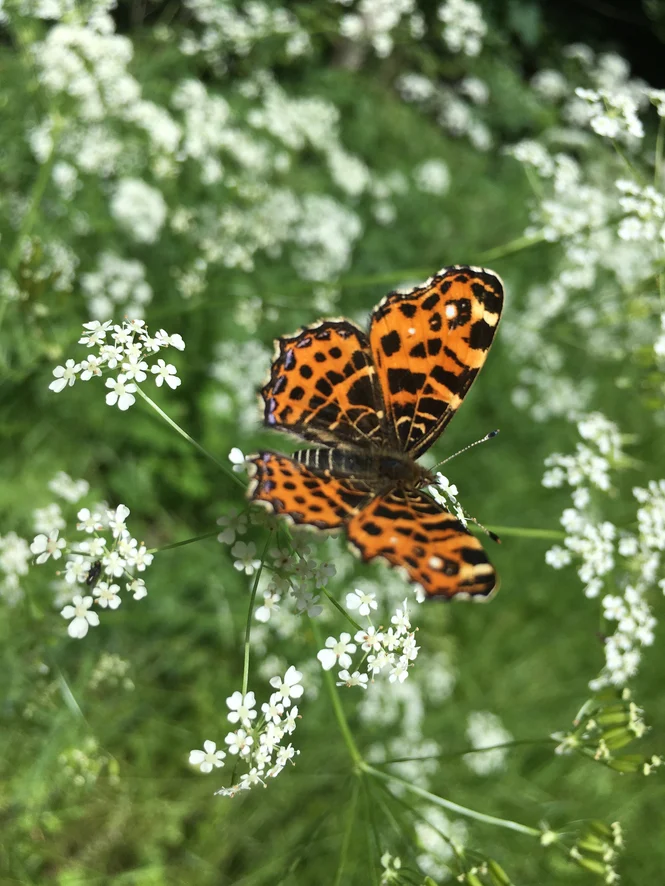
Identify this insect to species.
Araschnia levana
